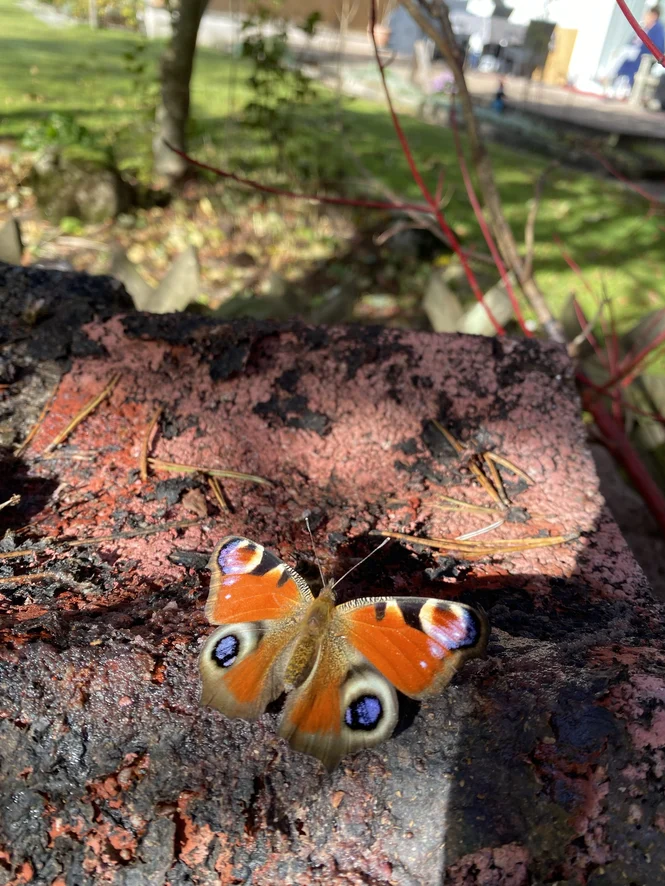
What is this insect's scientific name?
Aglais io
